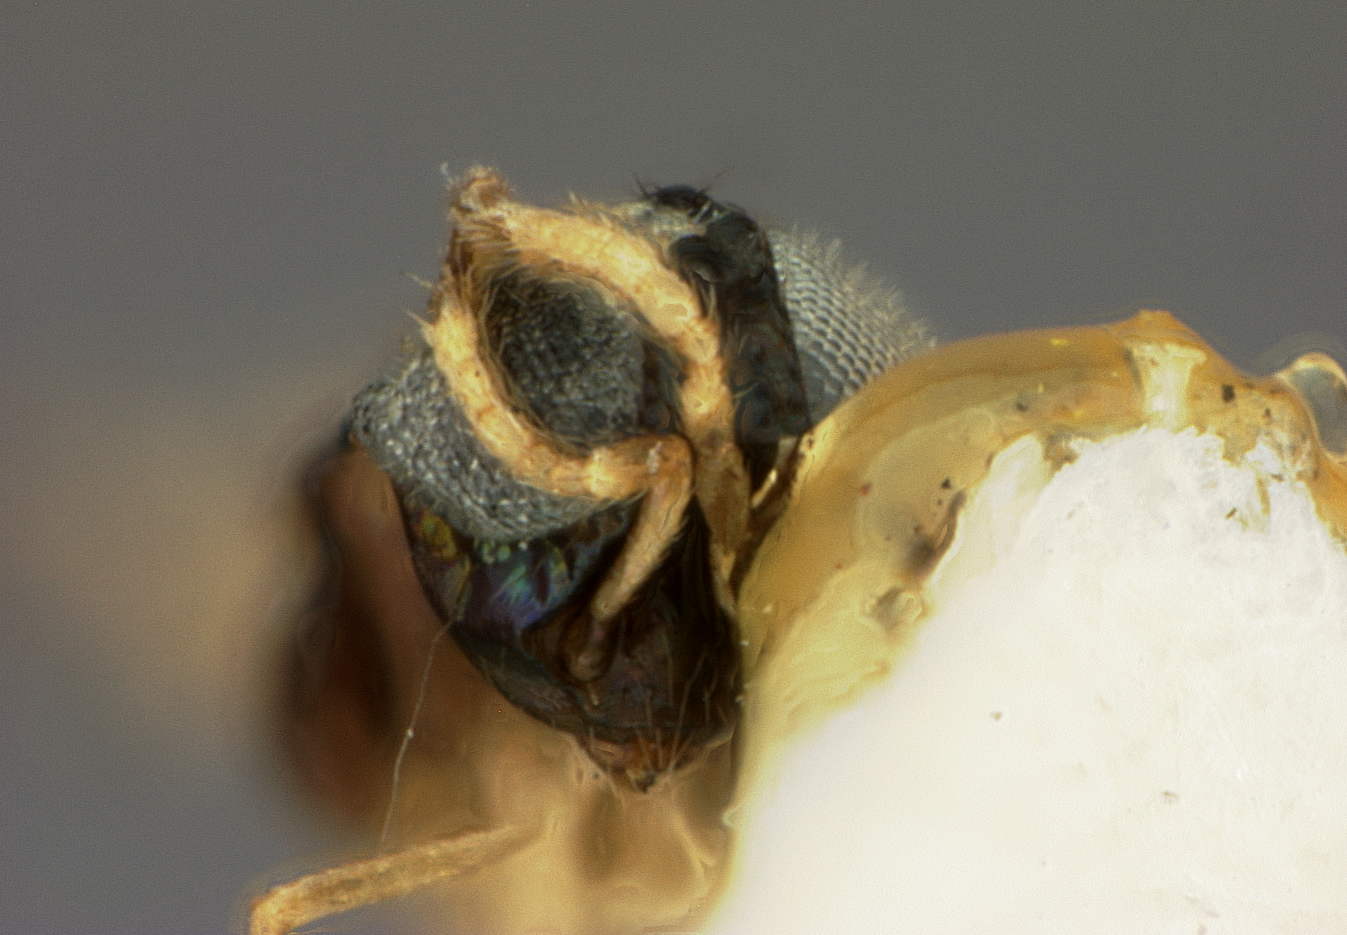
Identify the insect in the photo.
Ooencyrtus papilionis
